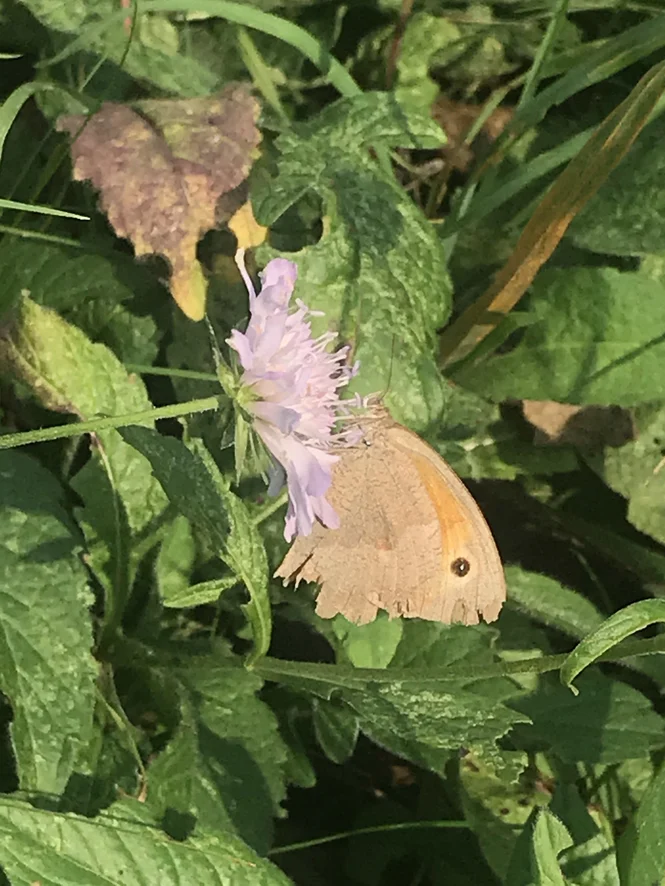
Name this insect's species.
Maniola jurtina
